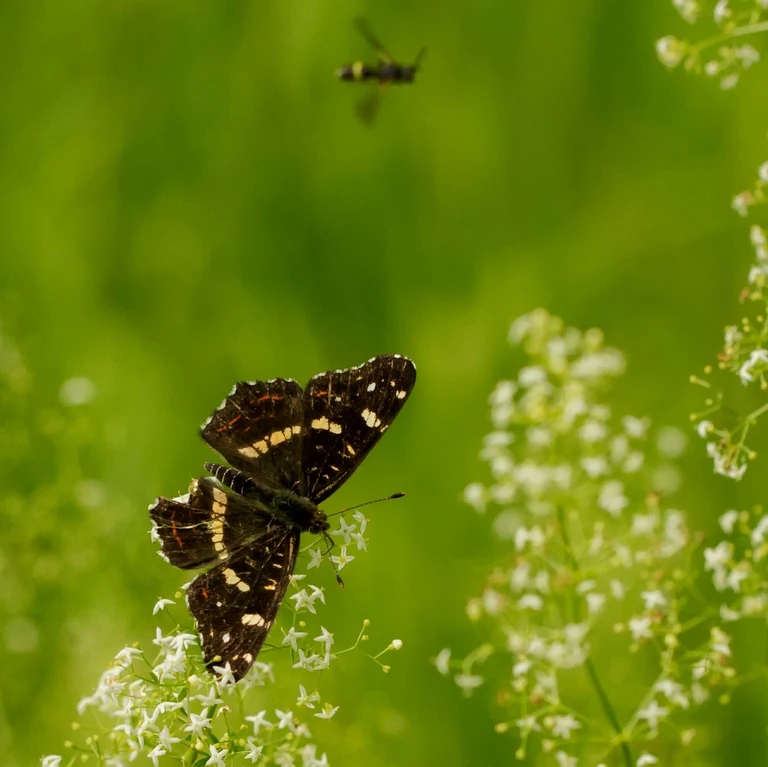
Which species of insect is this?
Araschnia levana
